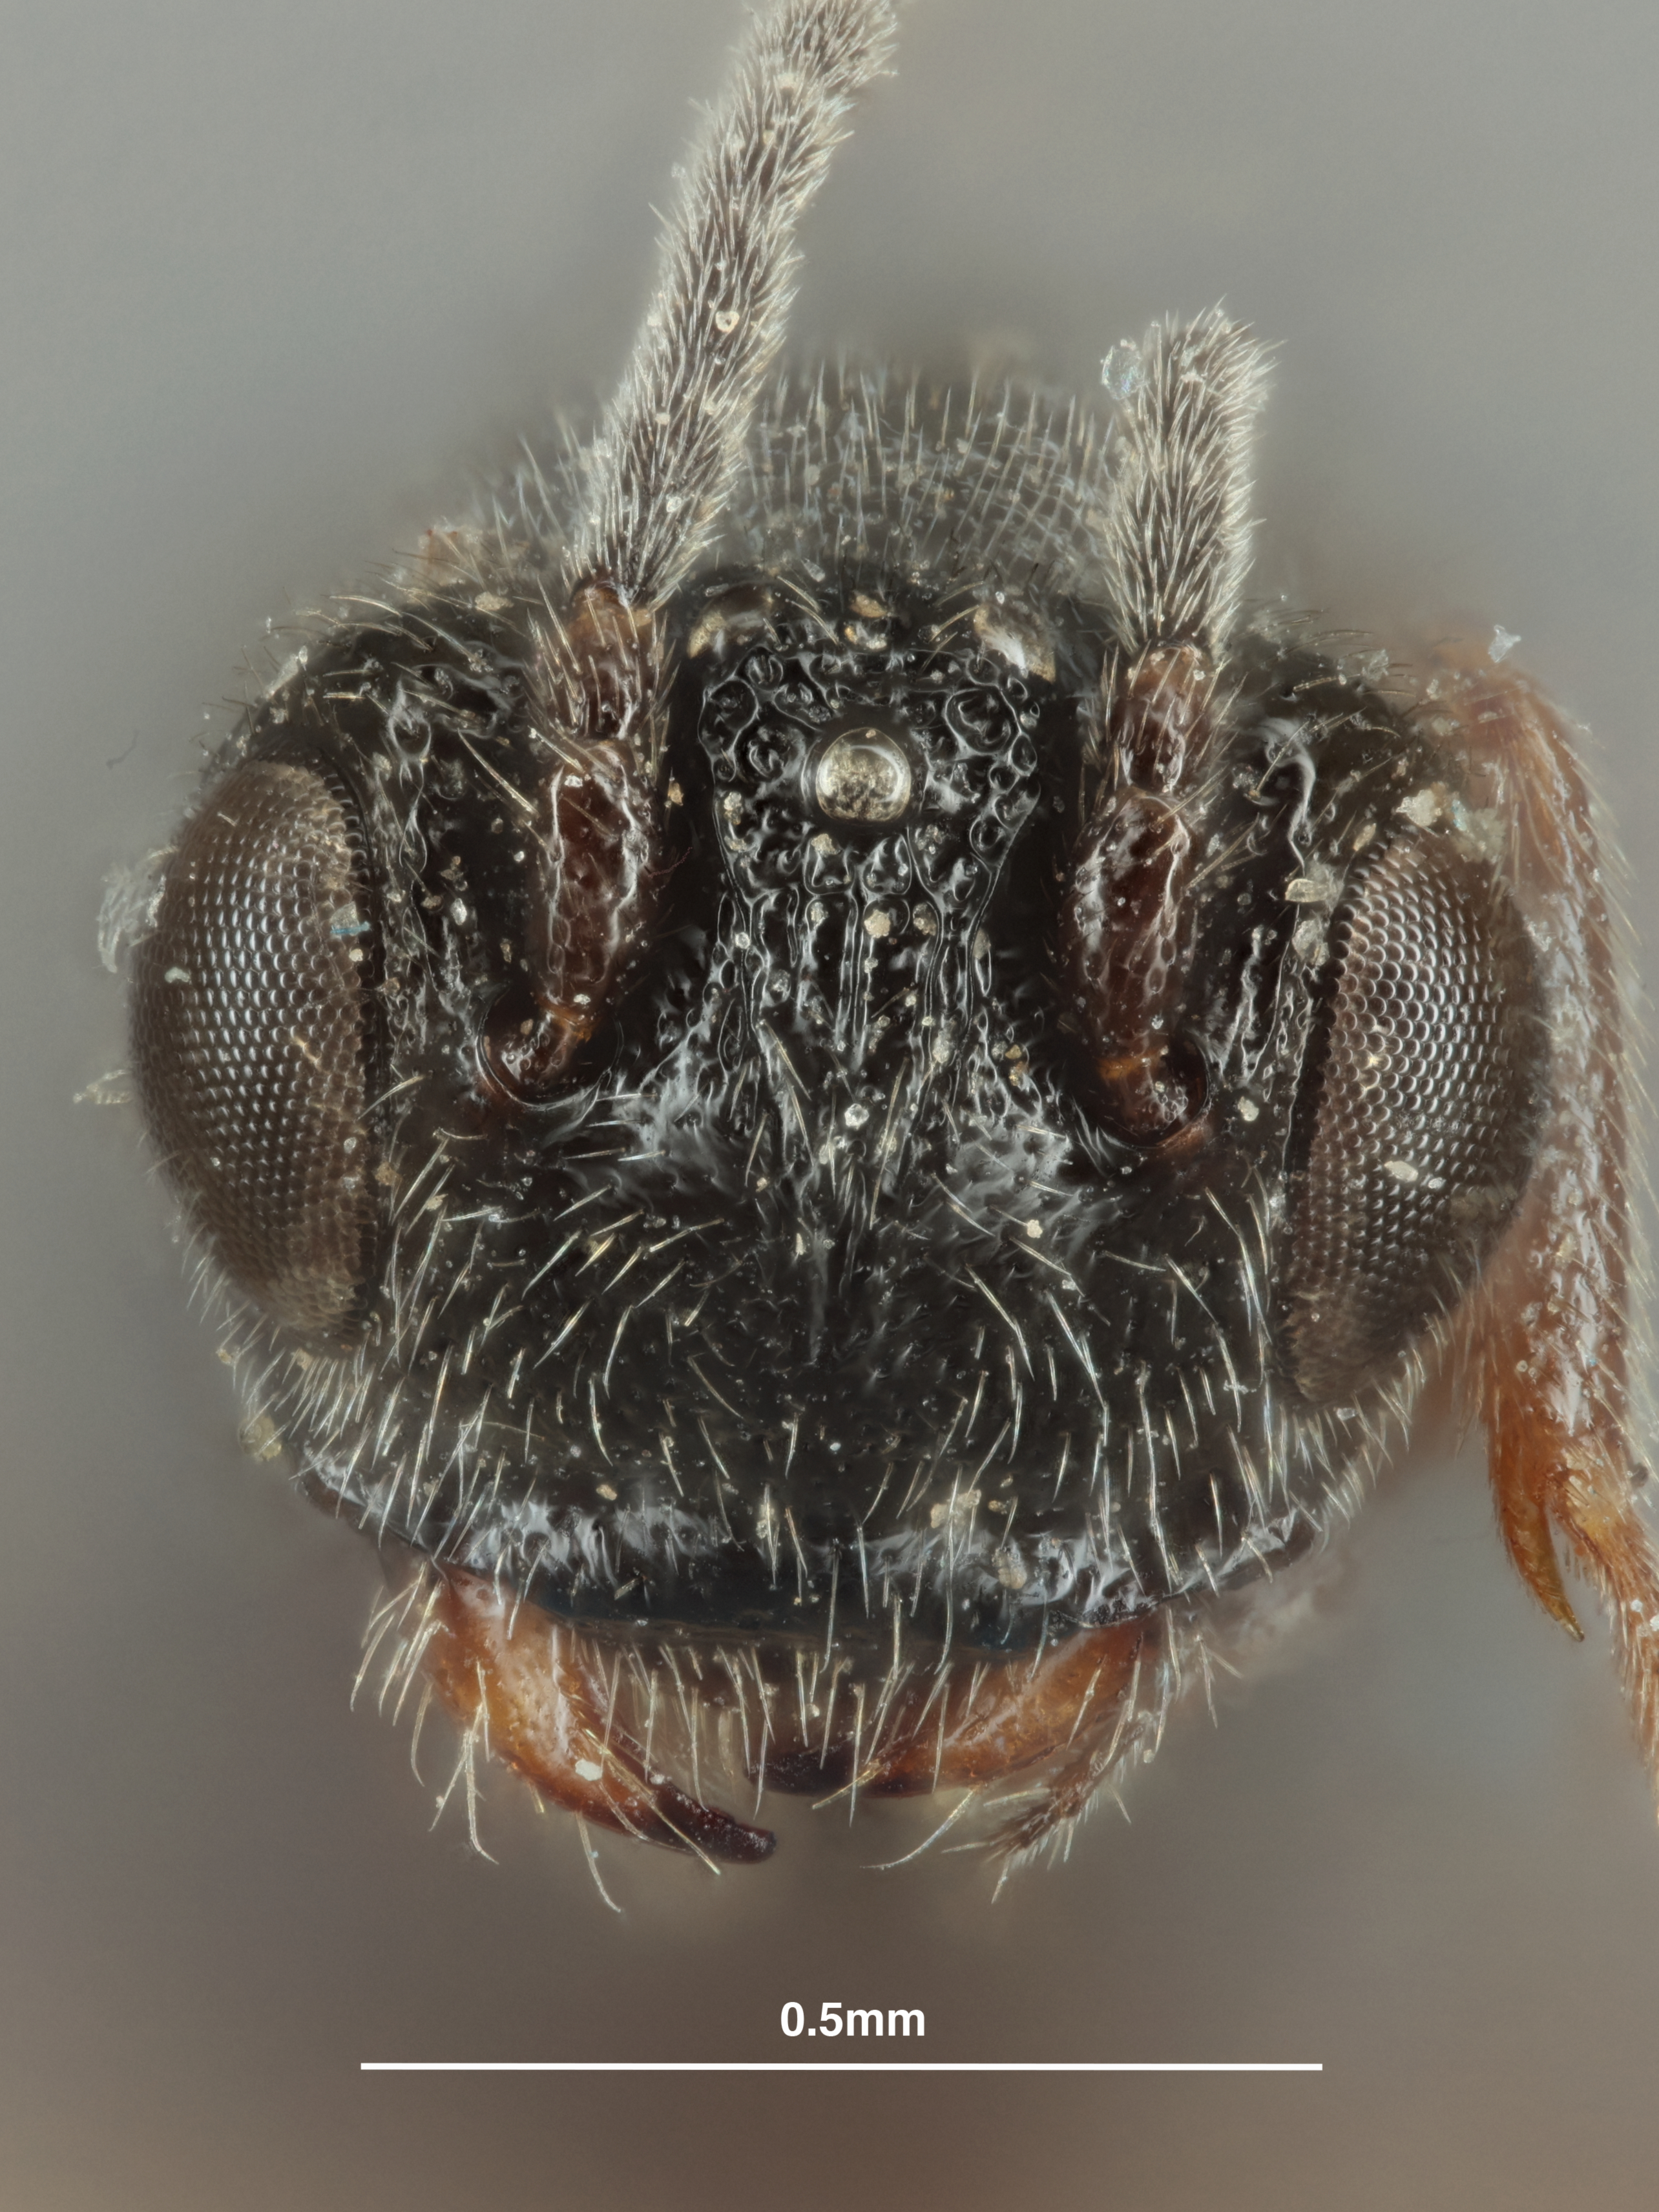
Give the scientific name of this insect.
Urosigalphus brevouipositorus
